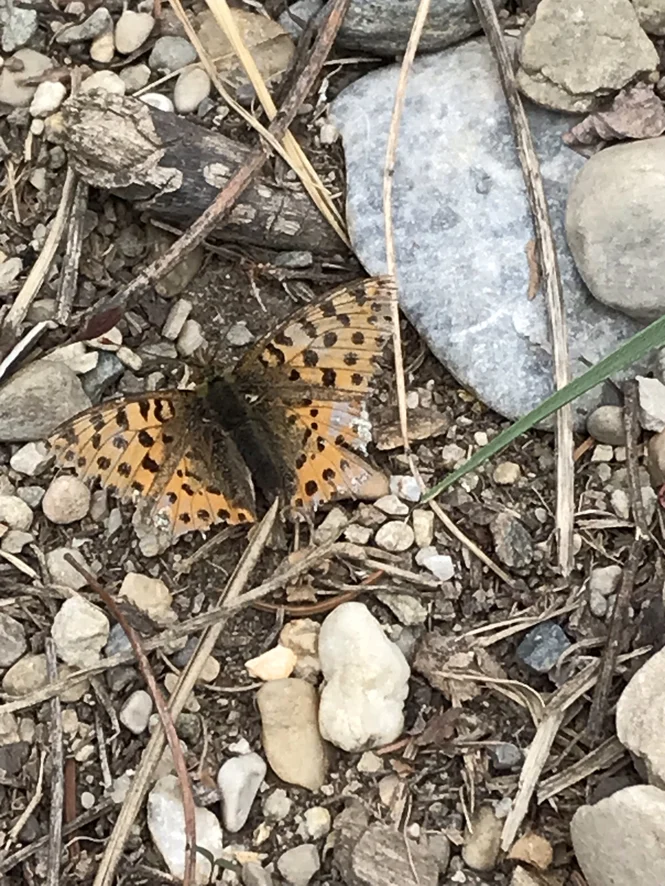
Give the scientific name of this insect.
Issoria lathonia
